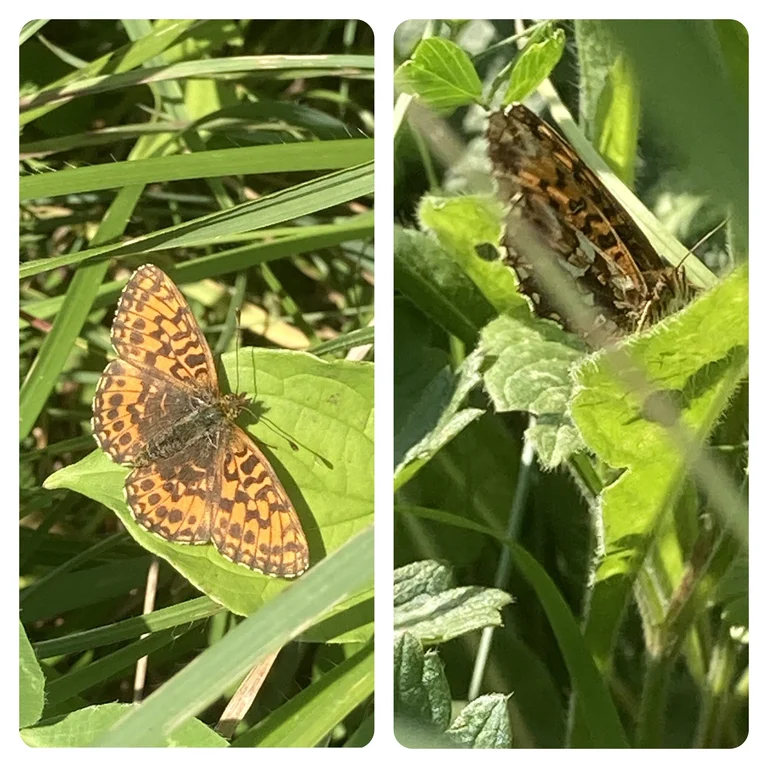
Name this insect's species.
Boloria dia
